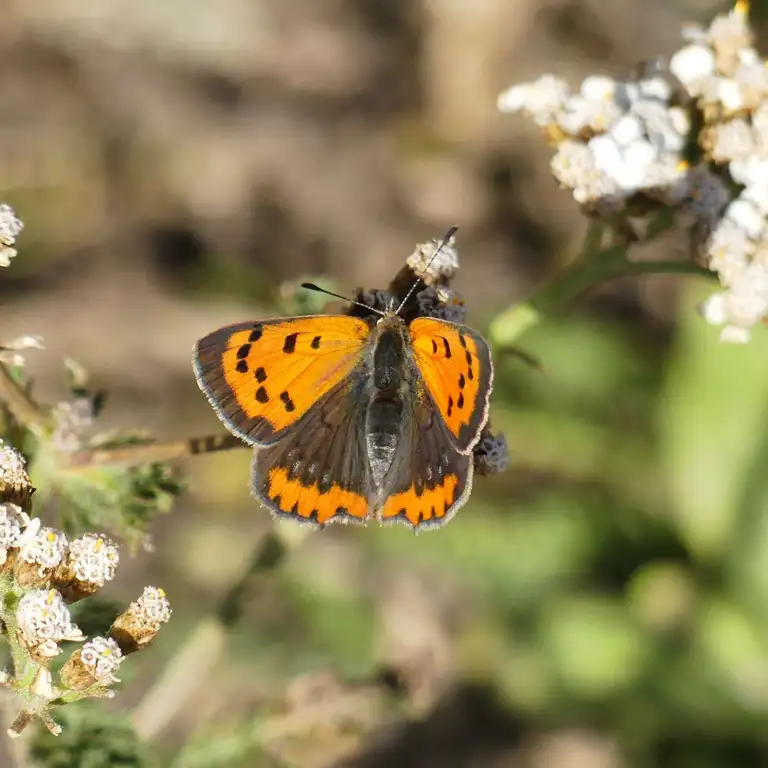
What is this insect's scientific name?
Lycaena phlaeas
